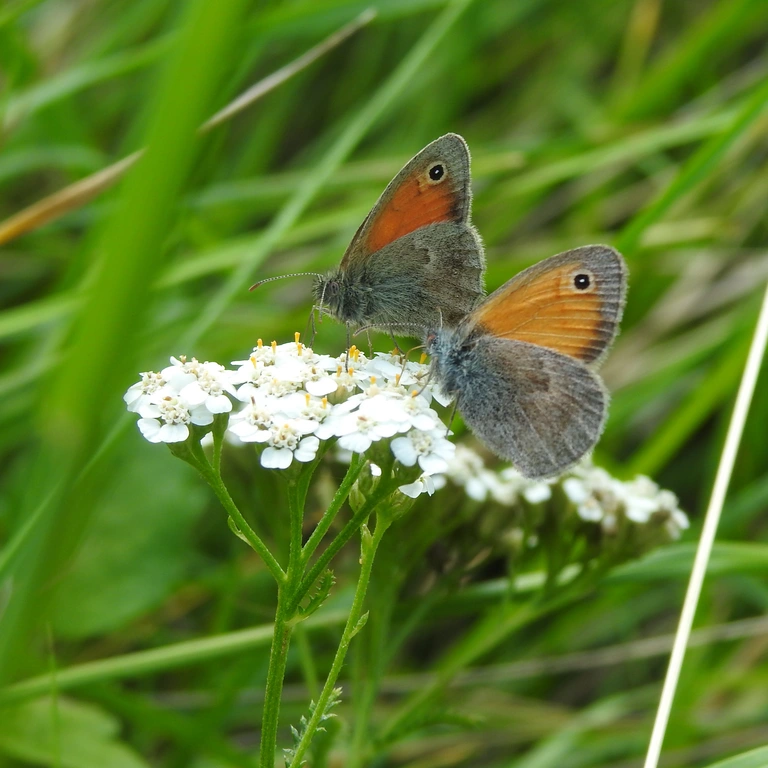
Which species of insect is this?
Coenonympha pamphilus
